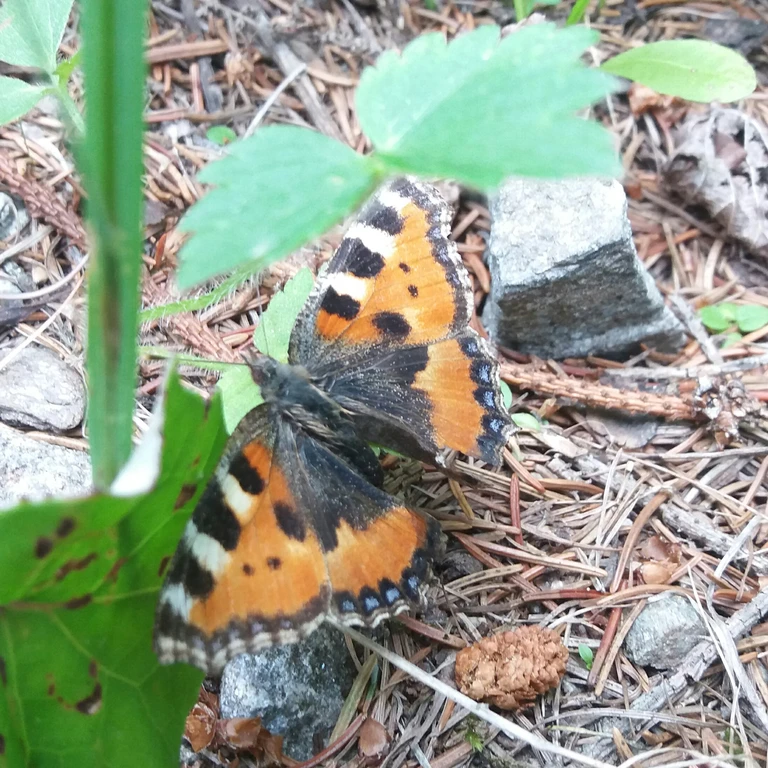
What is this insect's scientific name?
Aglais urticae
